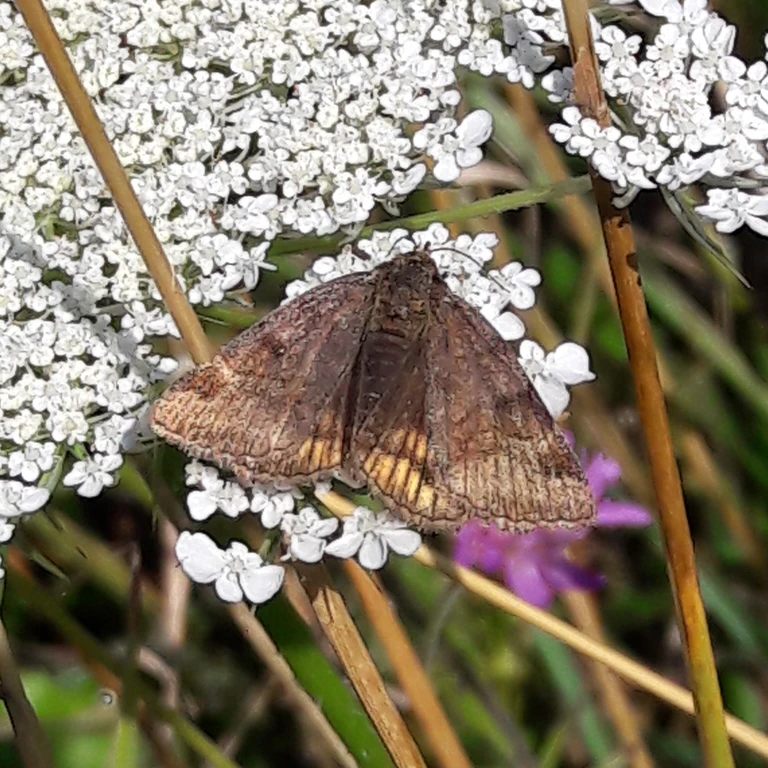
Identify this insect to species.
Euclidia glyphica
